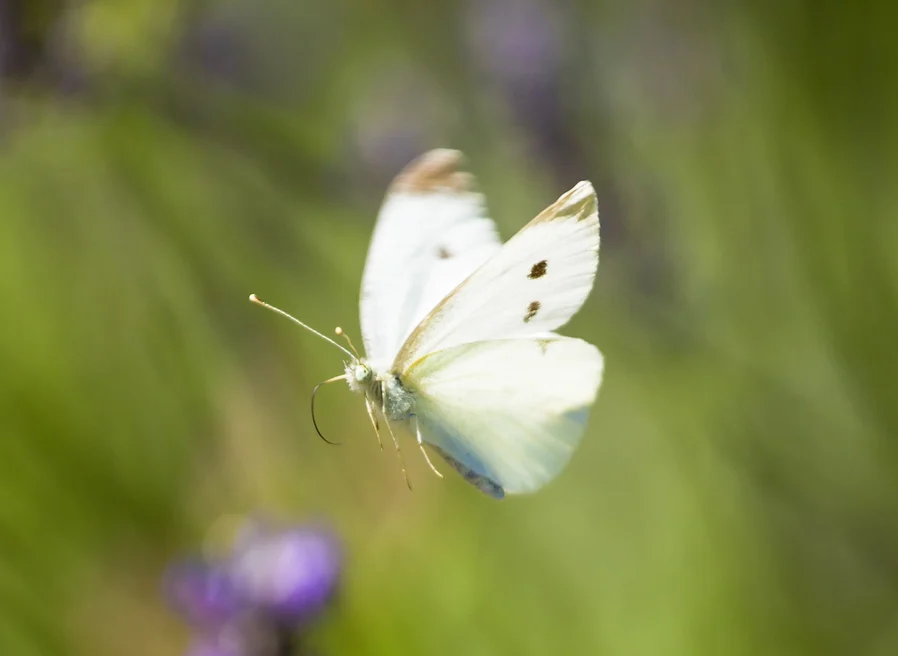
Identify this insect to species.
Pieris rapae
